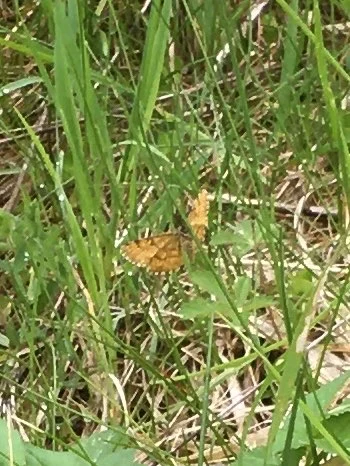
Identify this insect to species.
Ematurga atomaria
